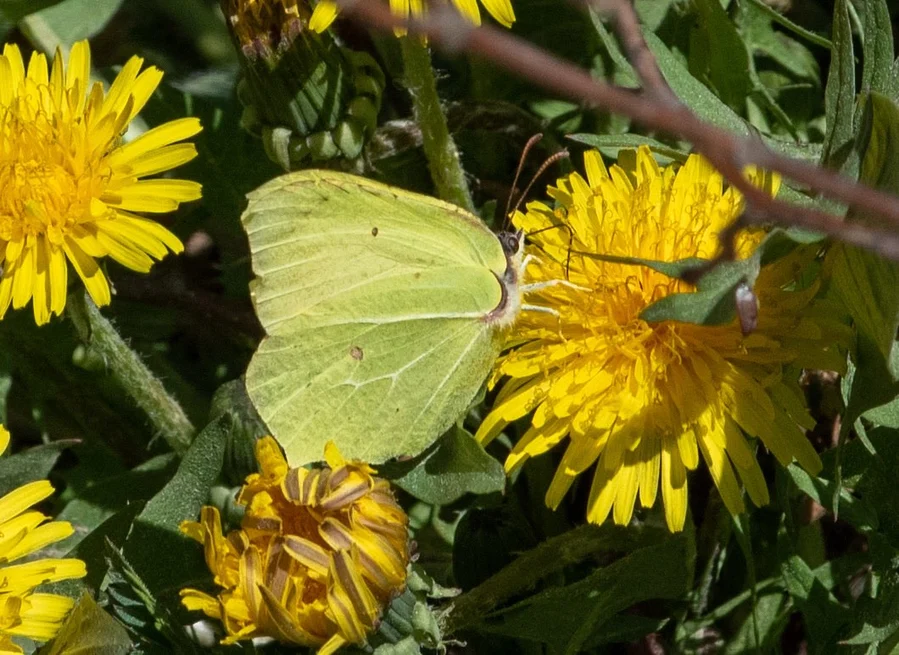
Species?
Gonepteryx rhamni
